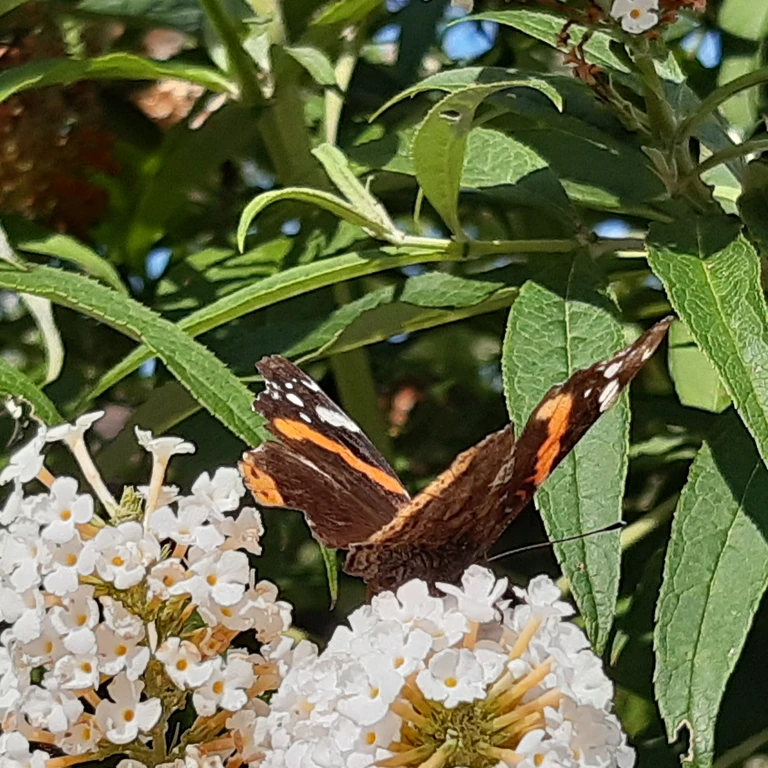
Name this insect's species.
Vanessa atalanta
